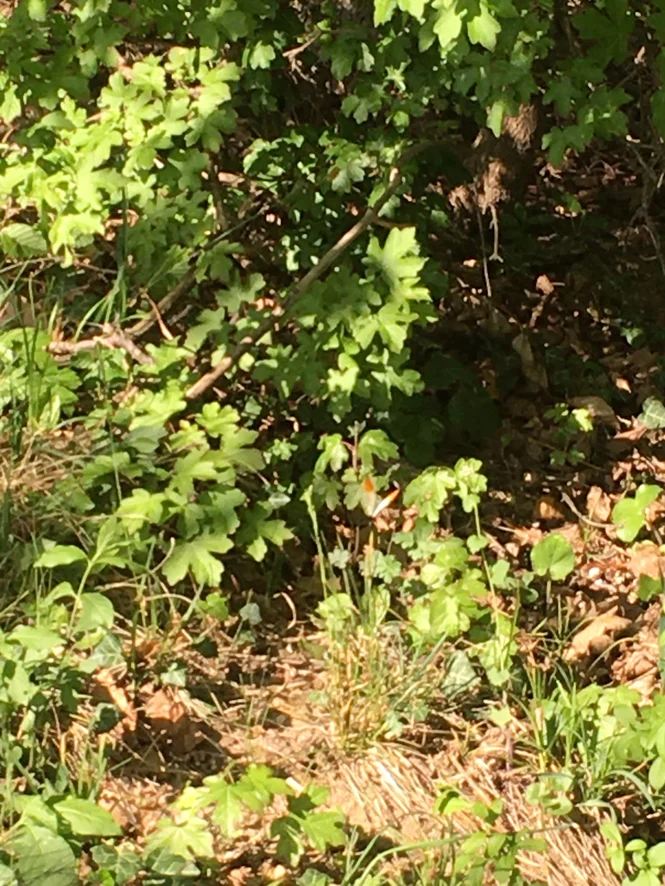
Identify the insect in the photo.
Anthocharis cardamines
